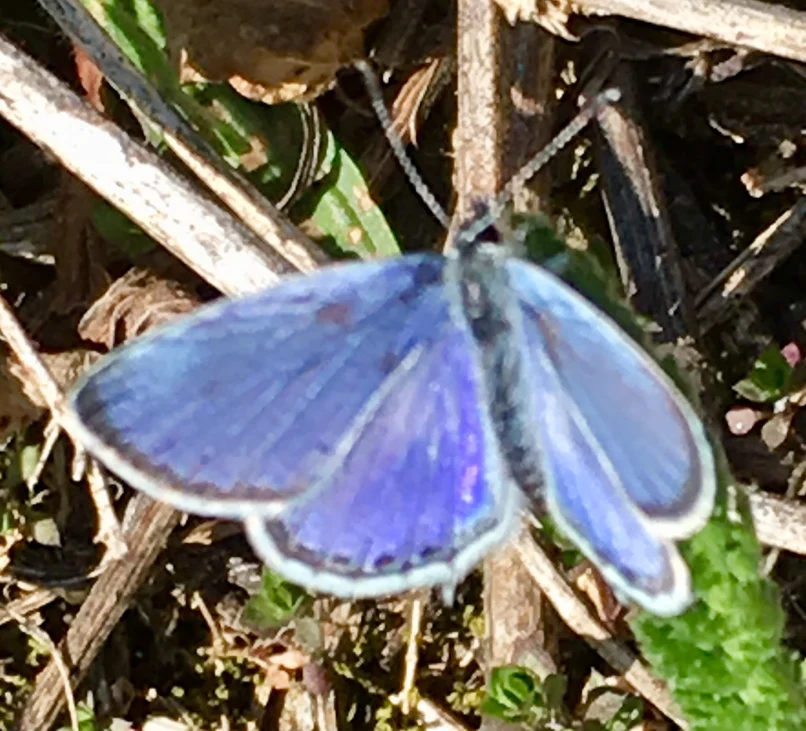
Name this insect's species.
Cupido argiades (also Elkalyce argiades)
